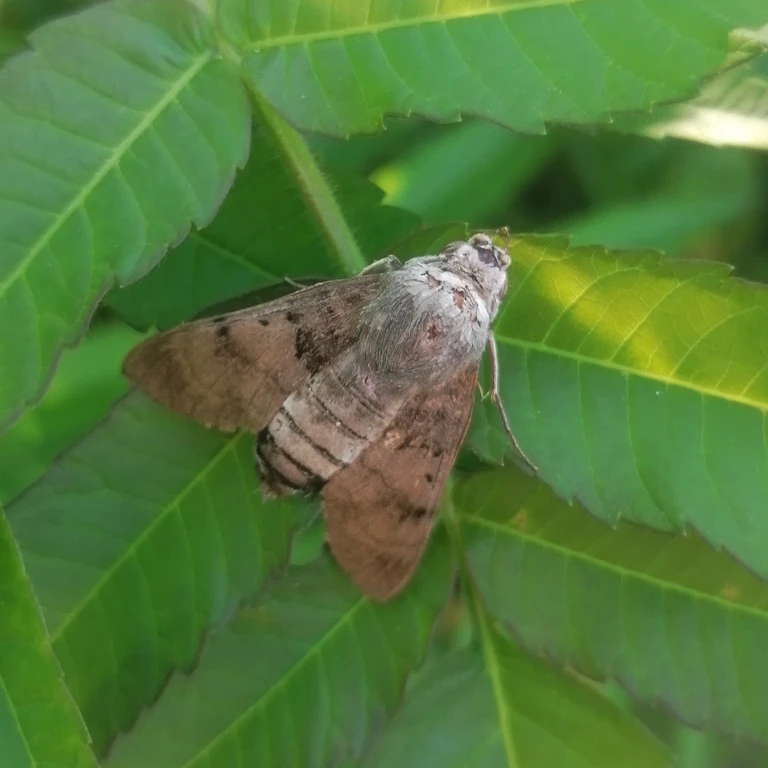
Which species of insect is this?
Macroglossum stellatarum
